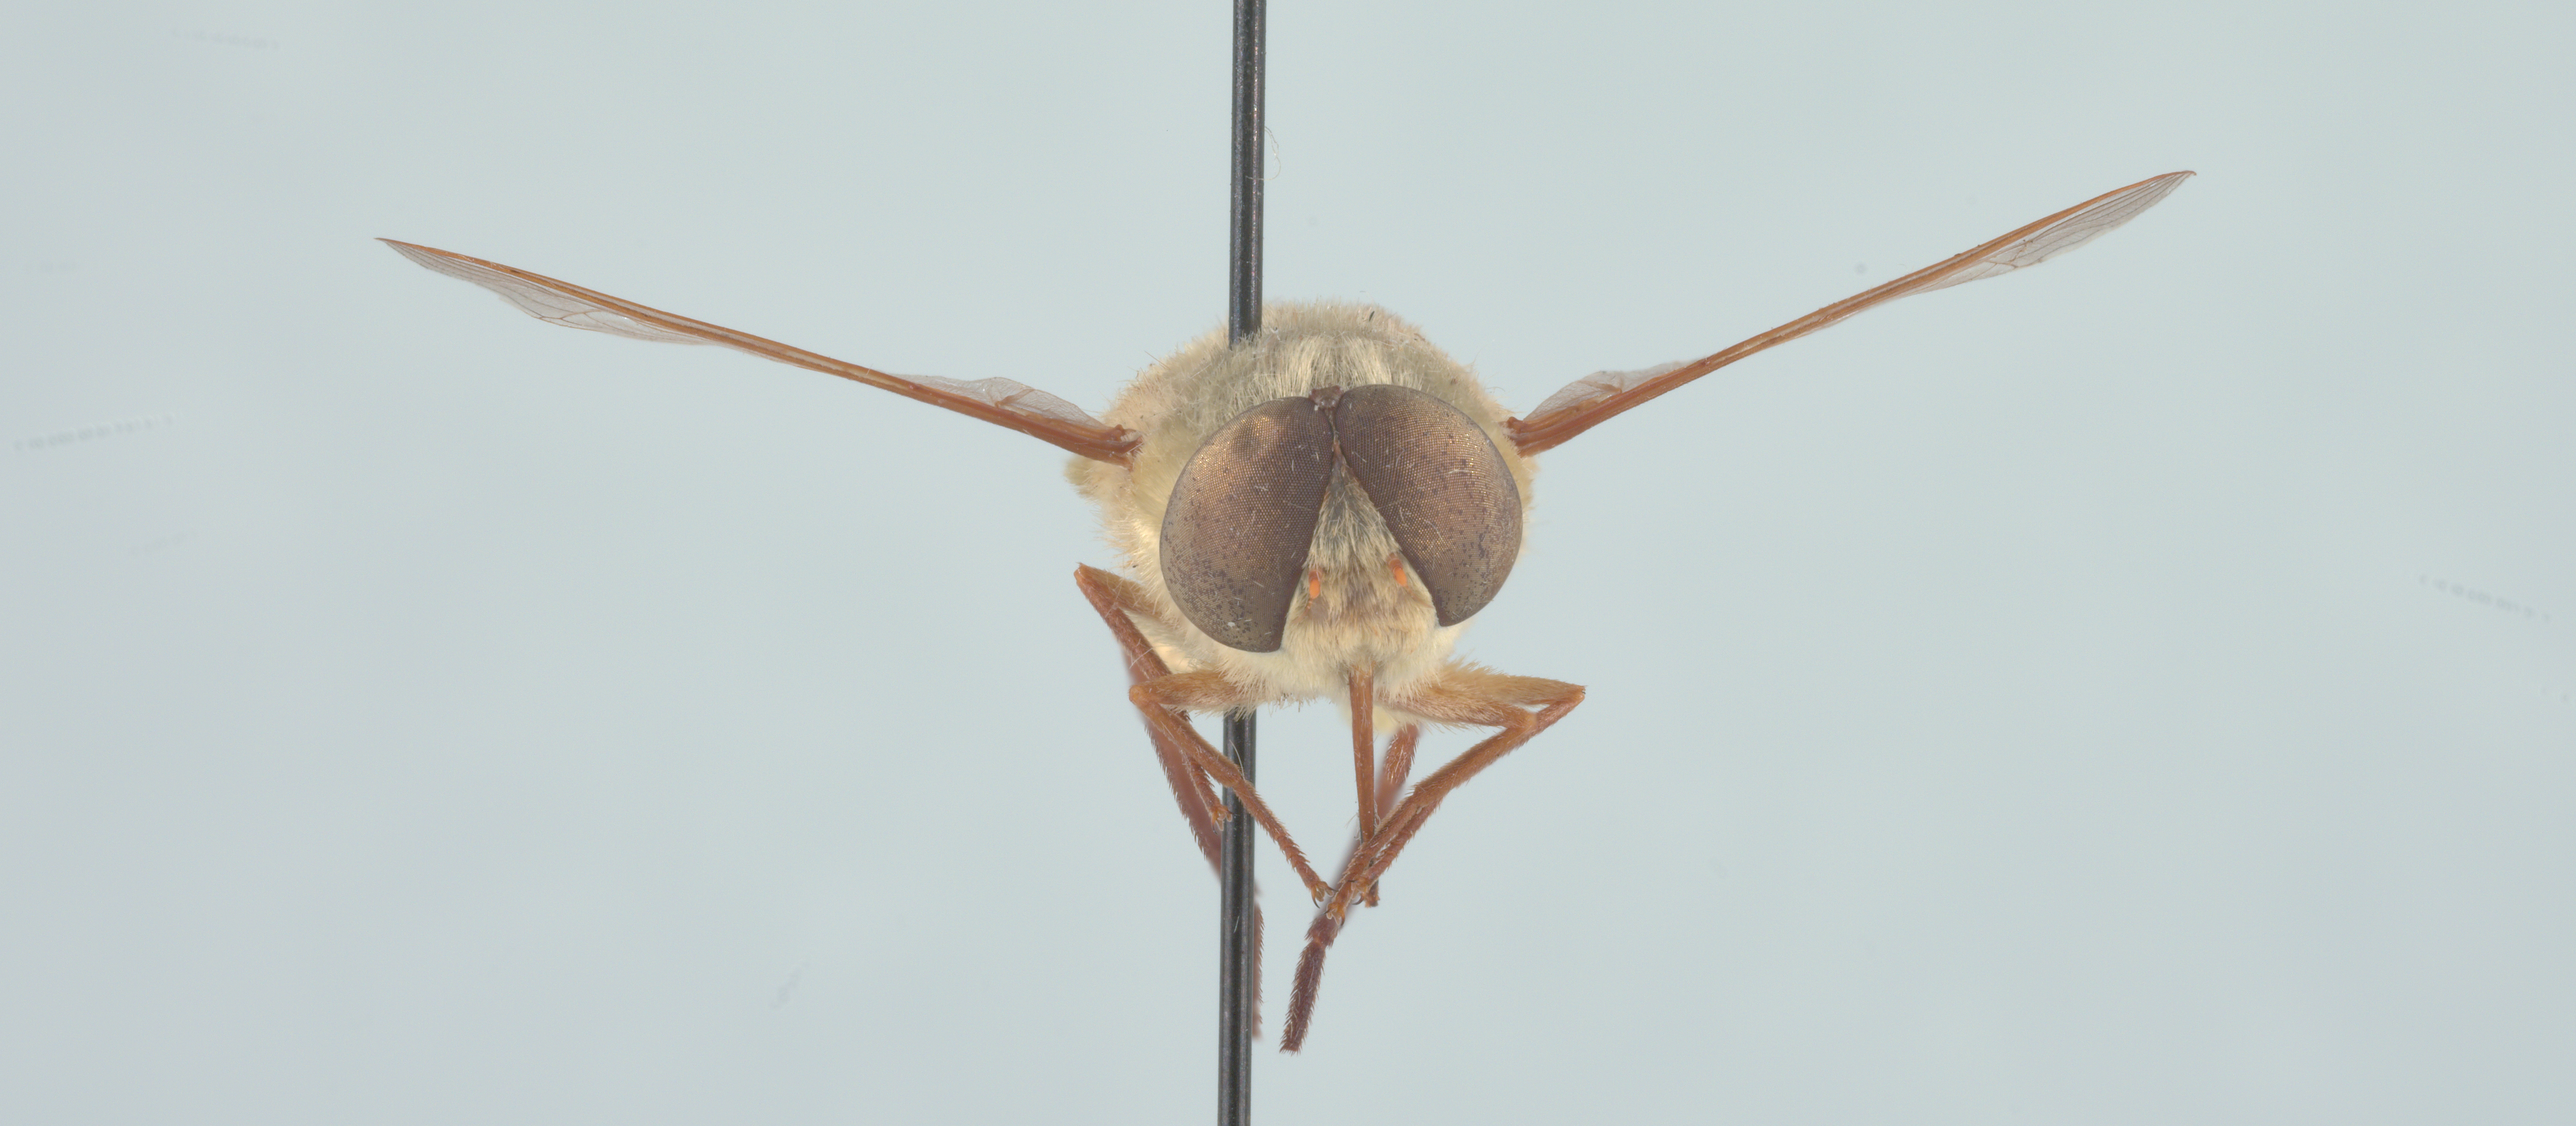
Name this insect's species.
Neorhynchocephalus volaticus
